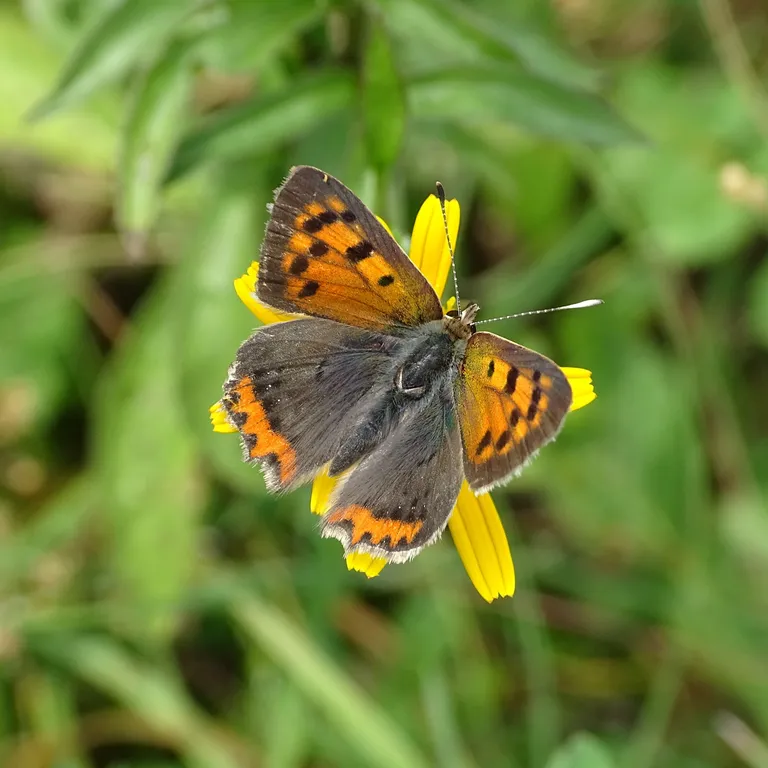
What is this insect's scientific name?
Lycaena phlaeas
